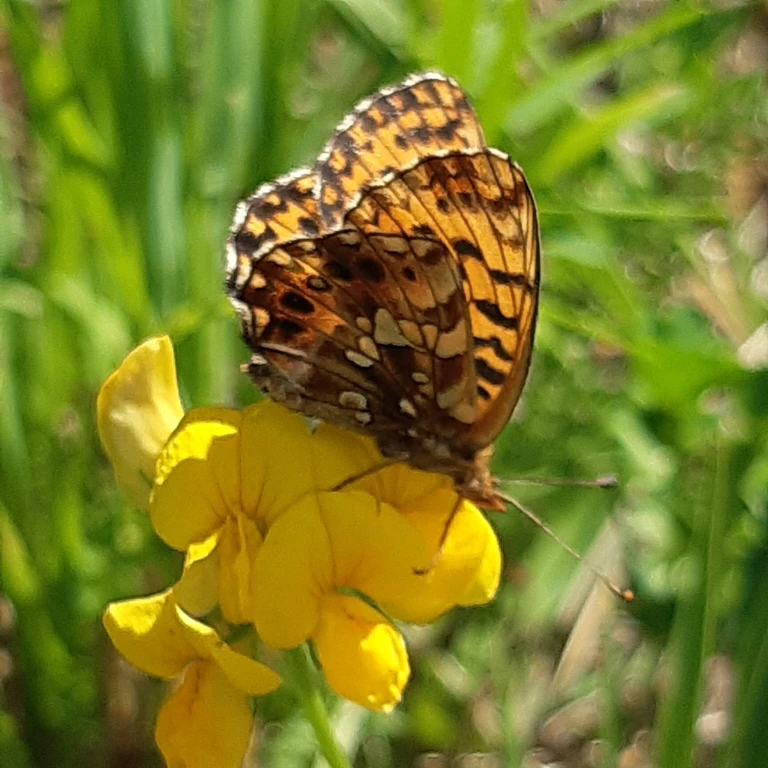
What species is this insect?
Boloria dia
